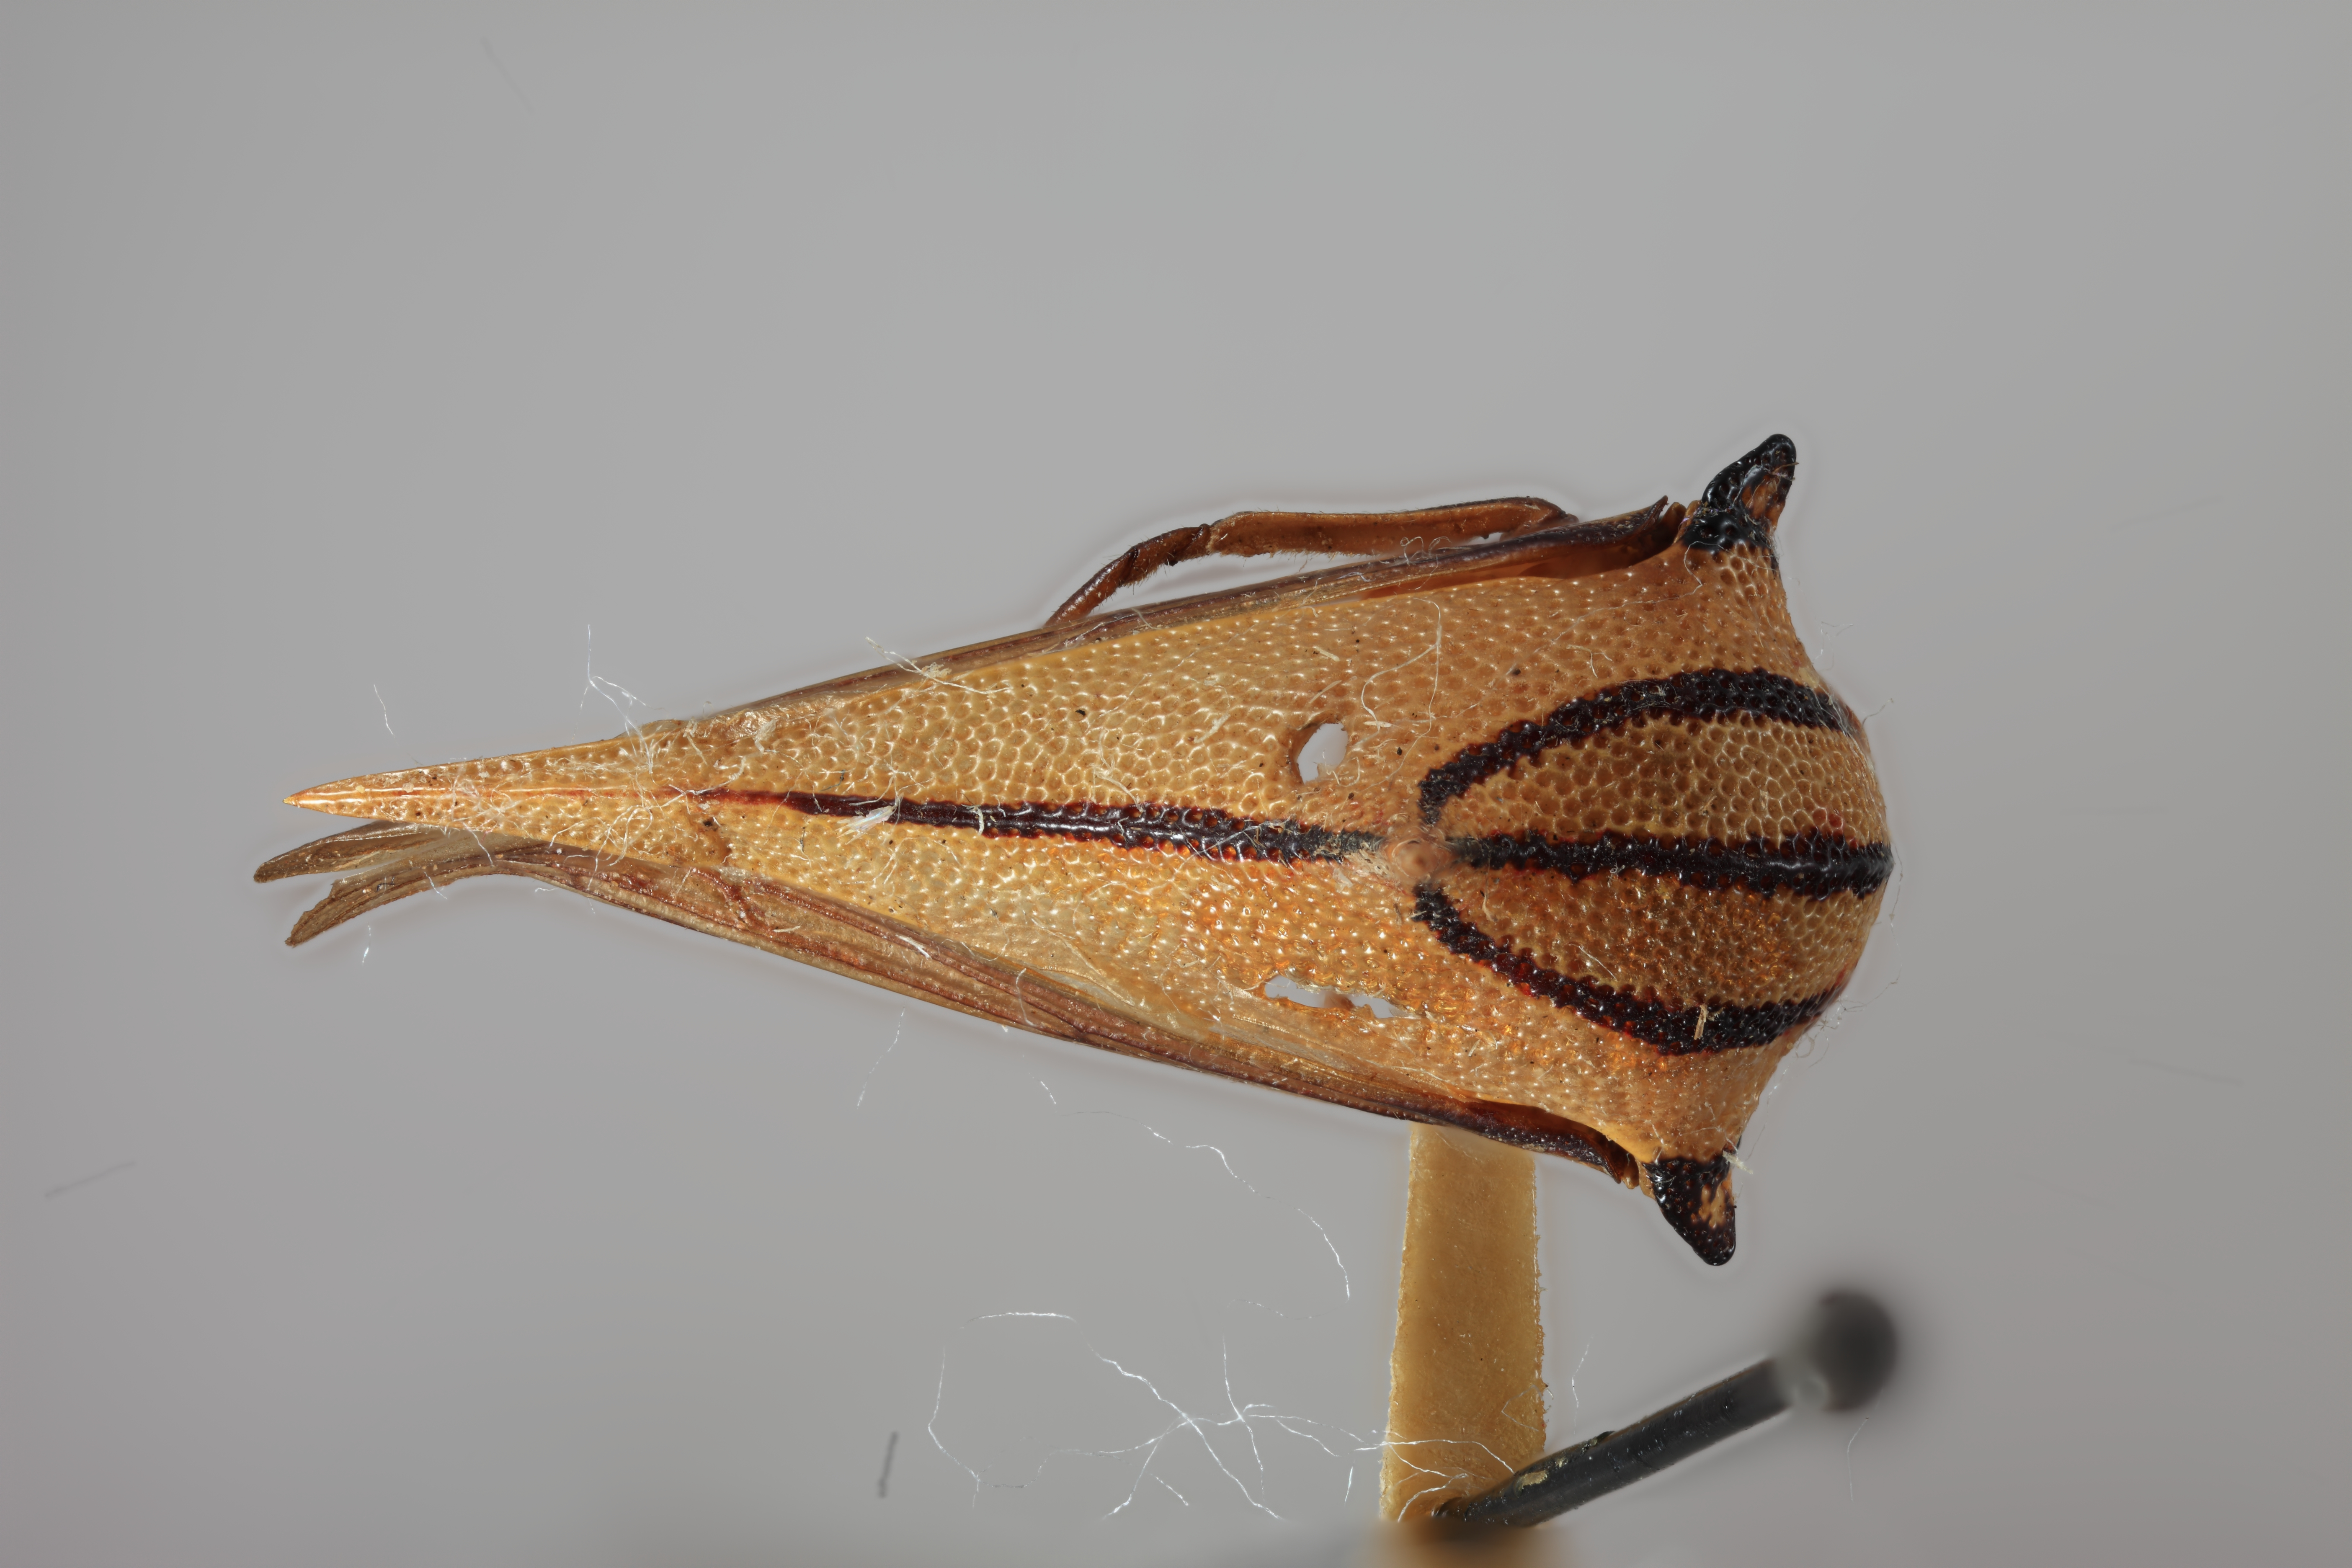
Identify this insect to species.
Umbenia erecta
